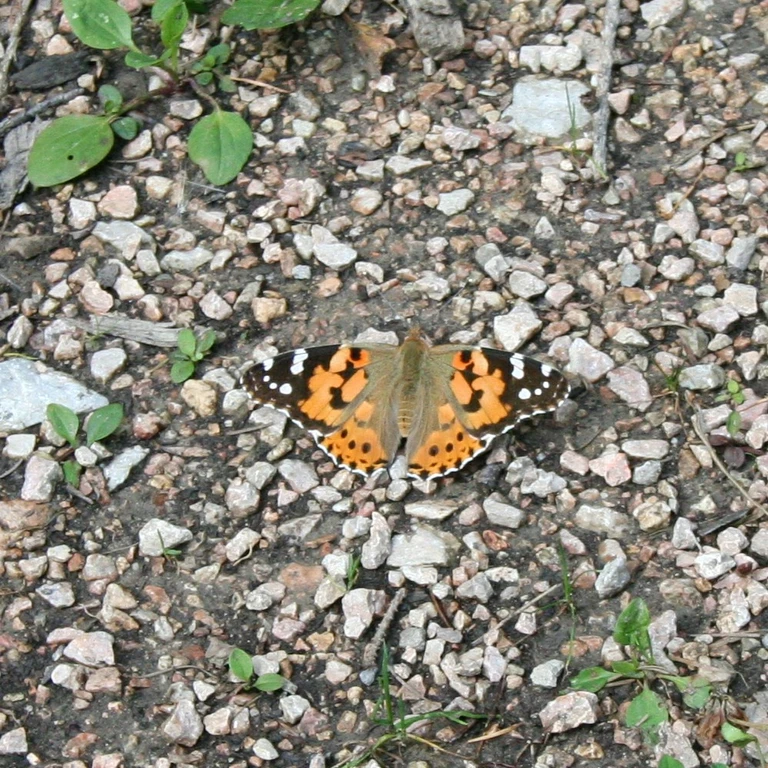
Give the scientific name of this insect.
Vanessa cardui
